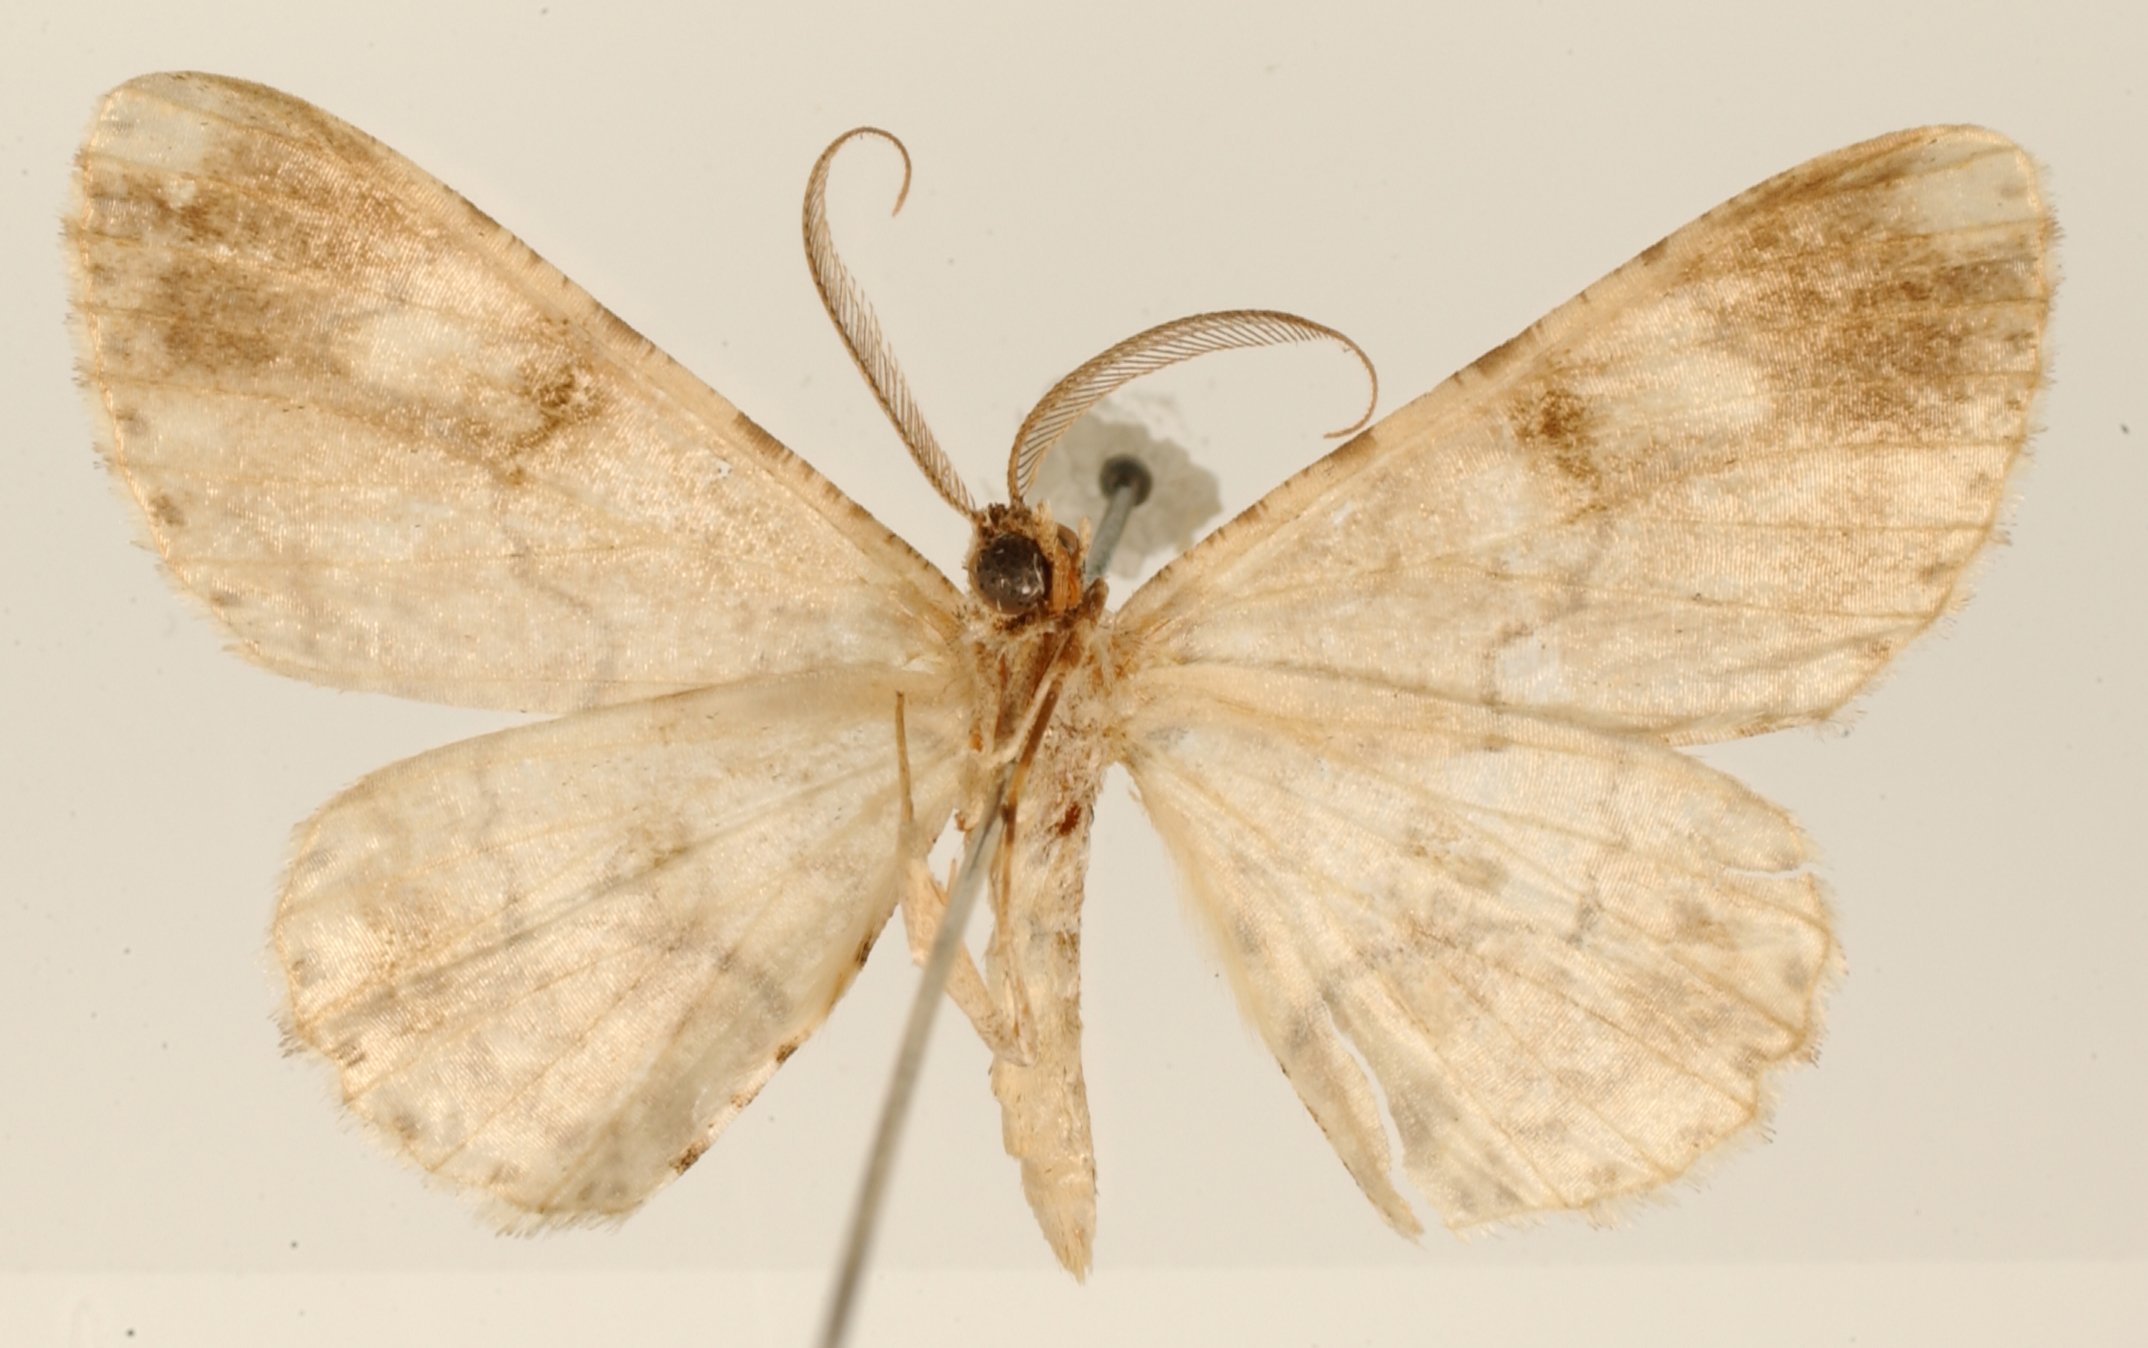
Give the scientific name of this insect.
Iridopsis rufisparsa
